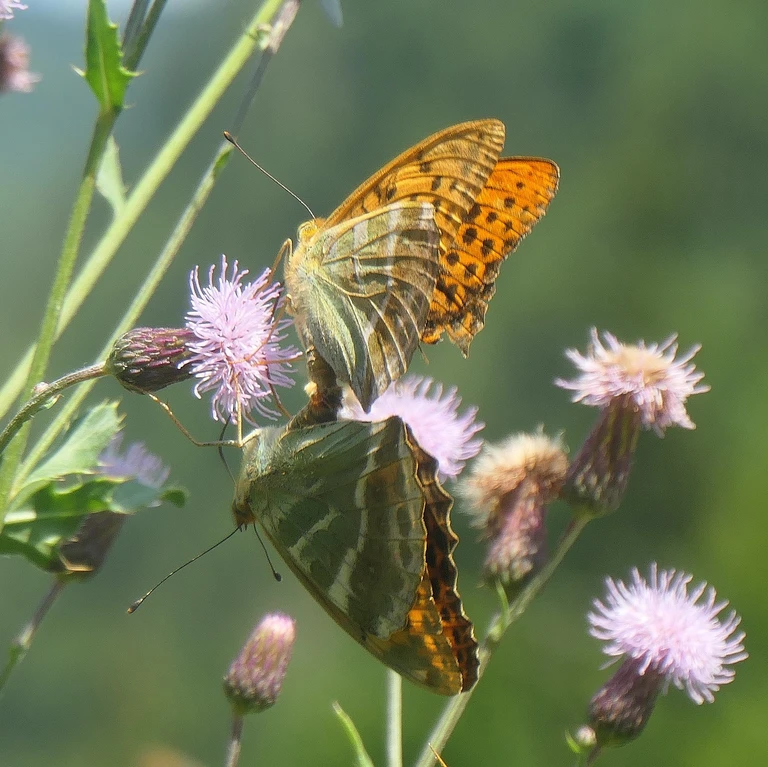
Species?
Argynnis paphia
